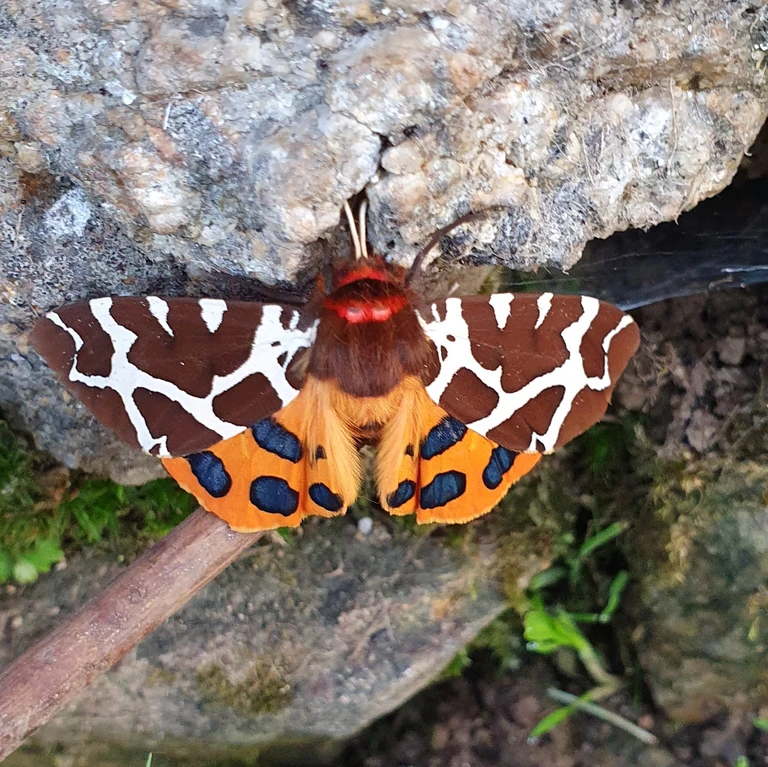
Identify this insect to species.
Arctia caja
